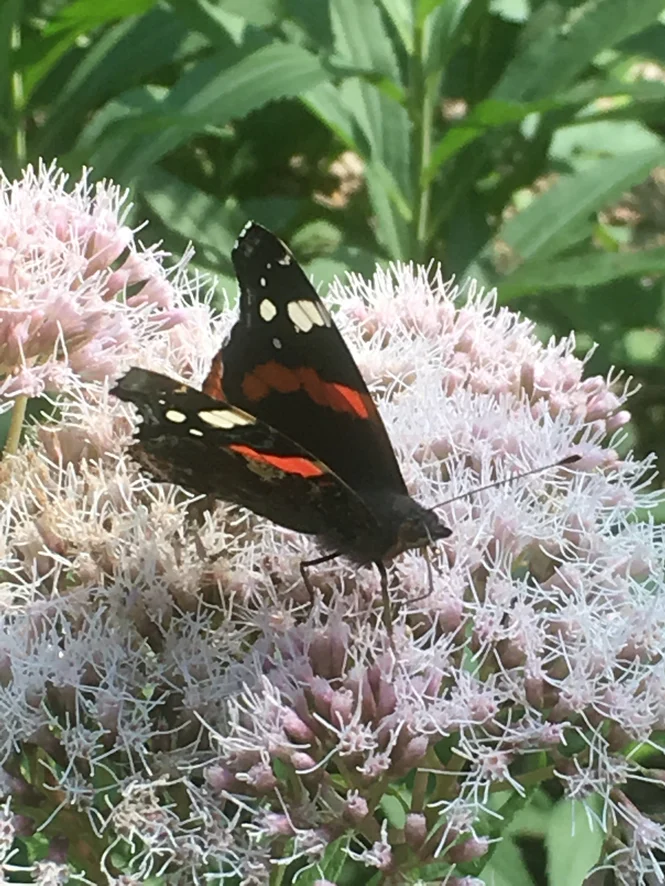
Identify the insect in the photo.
Vanessa atalanta
